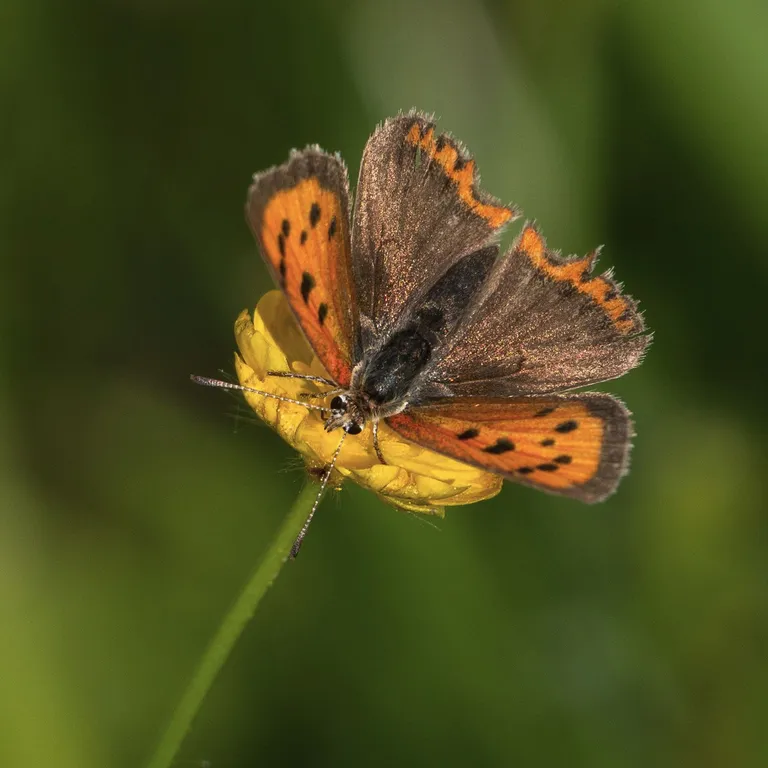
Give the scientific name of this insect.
Lycaena phlaeas
